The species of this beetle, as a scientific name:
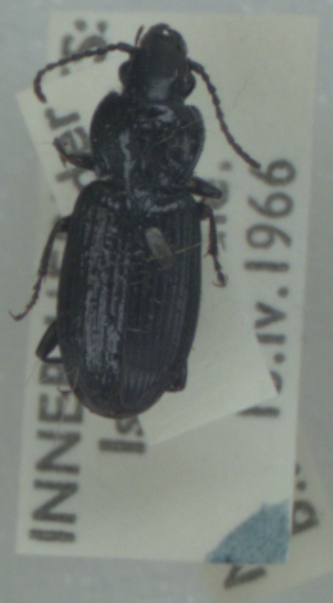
Pterostichus nigrita
